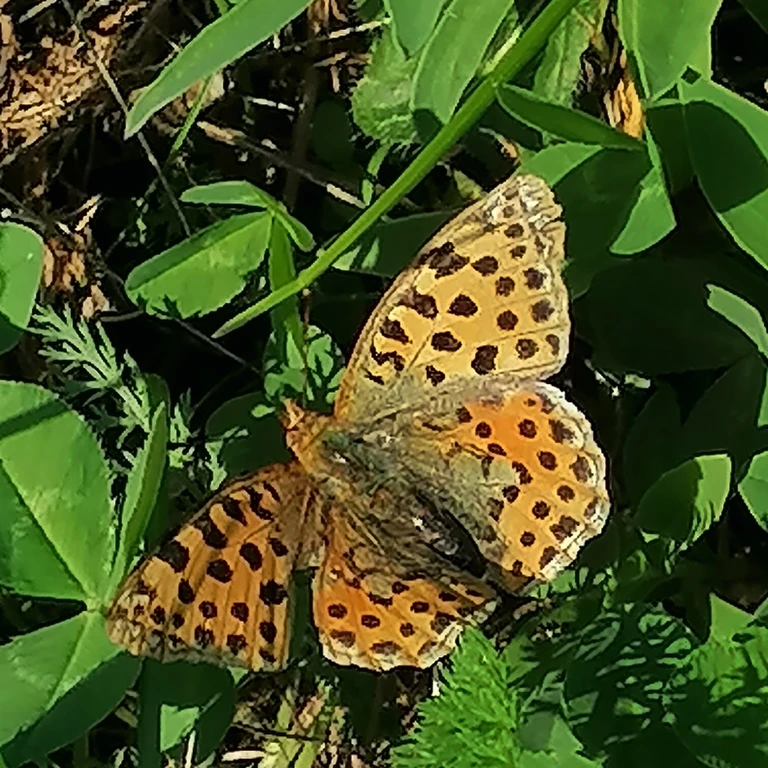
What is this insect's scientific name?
Issoria lathonia
